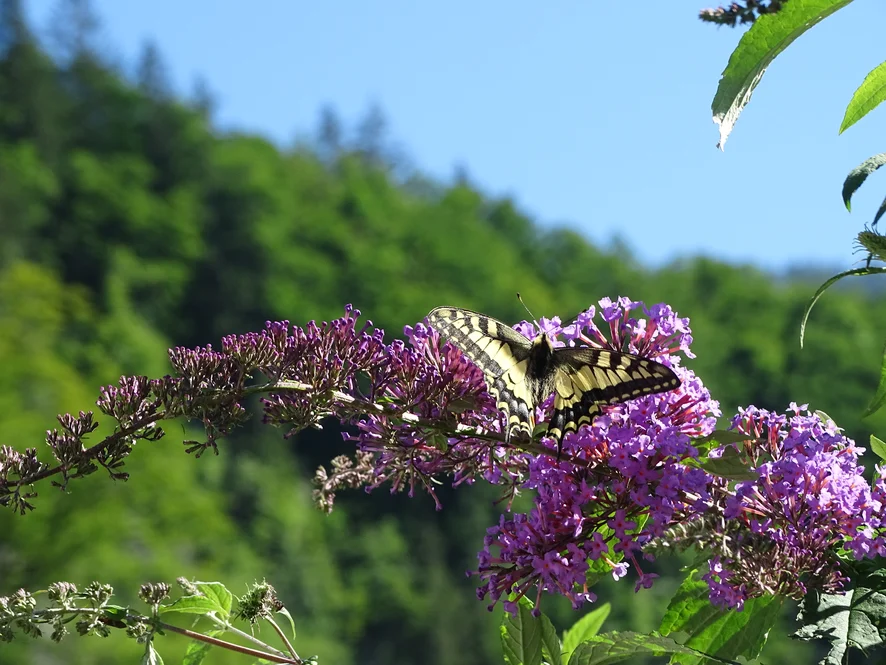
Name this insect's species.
Papilio machaon
